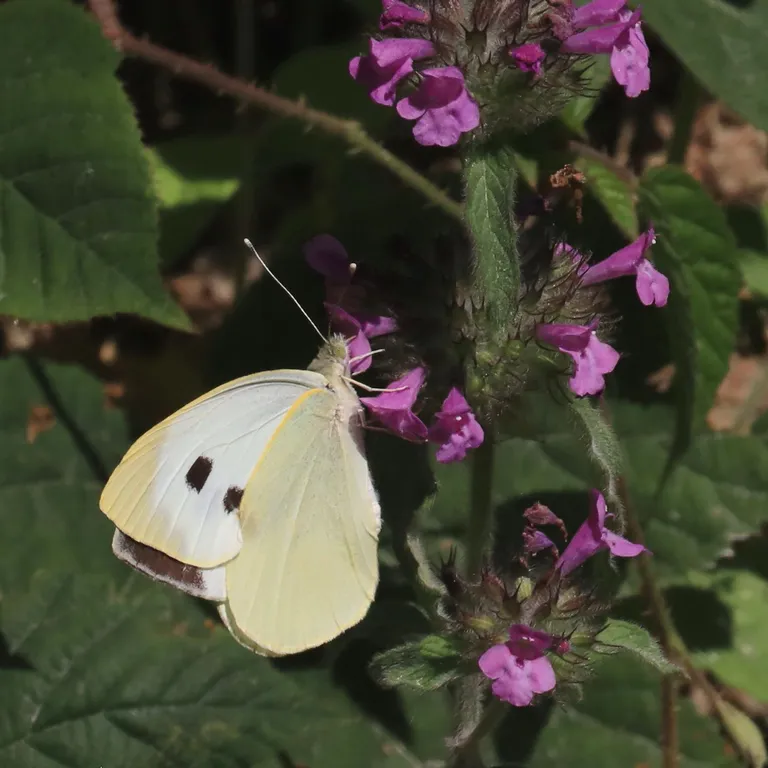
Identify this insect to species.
Pieris brassicae
